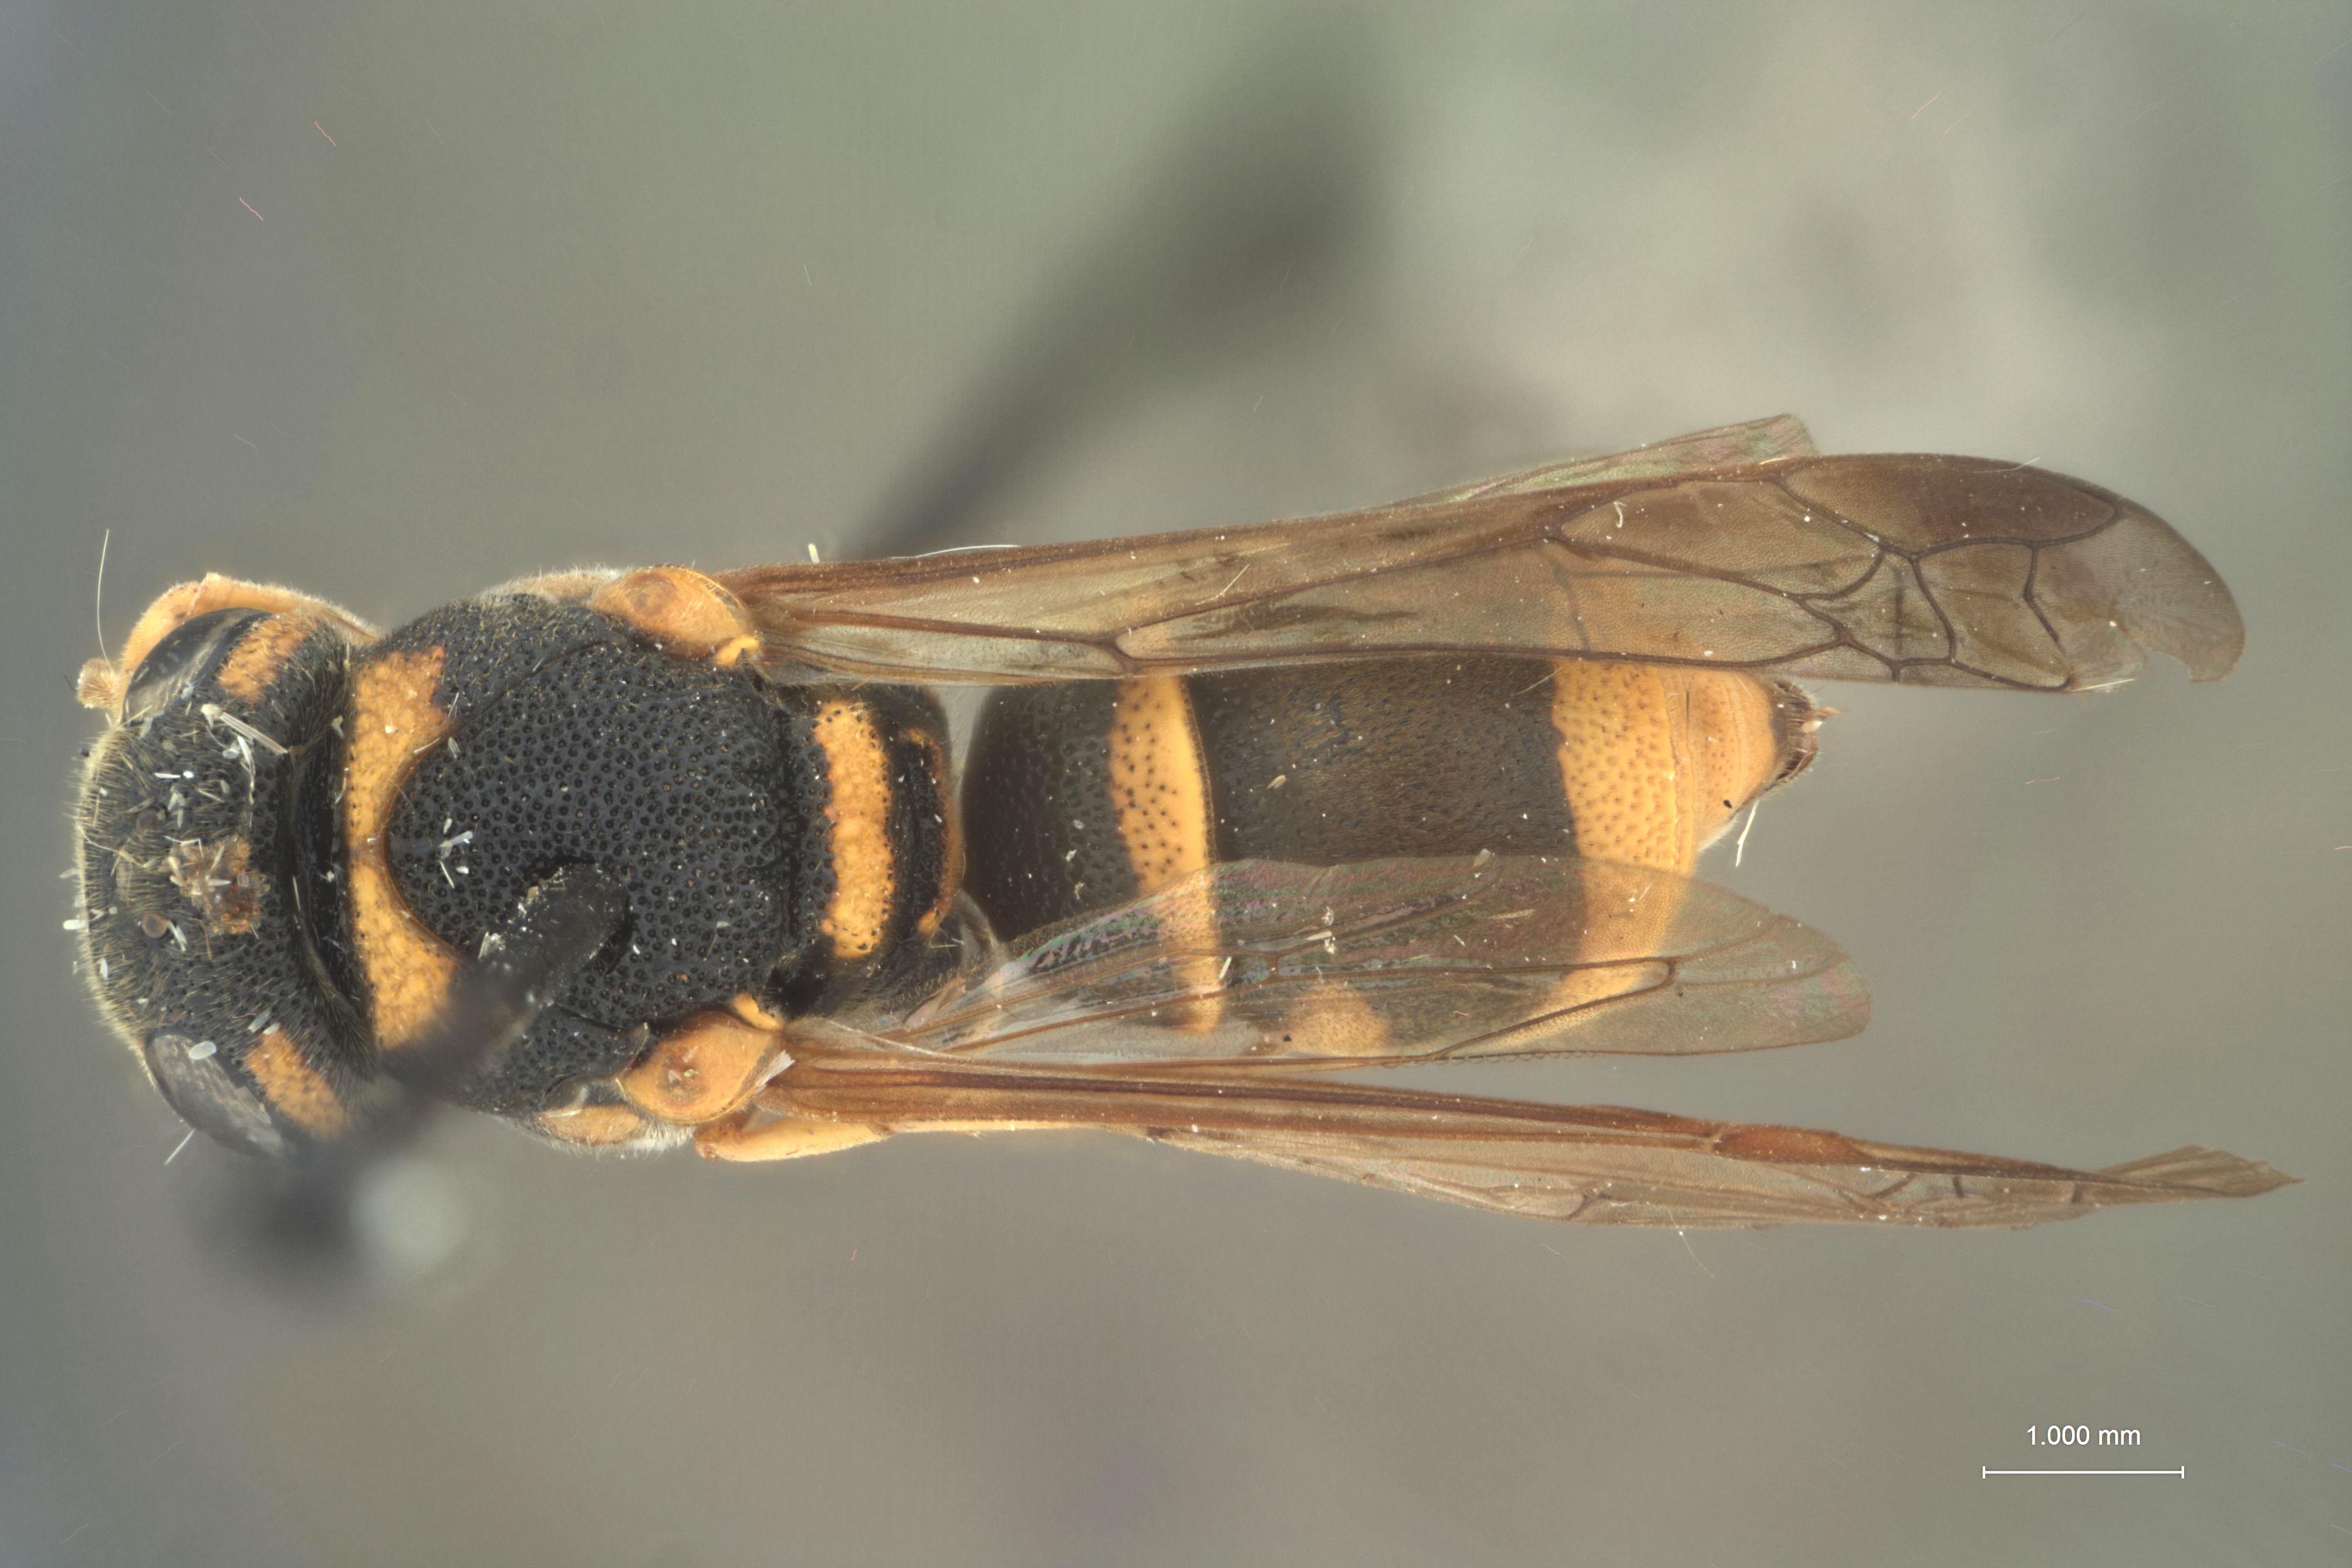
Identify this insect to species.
Antepipona sexfasciata
